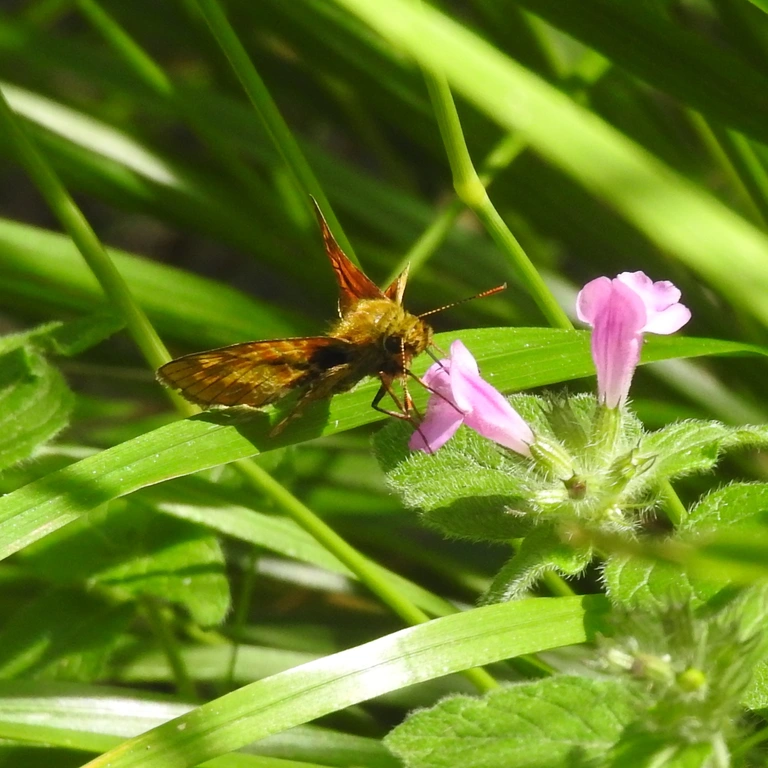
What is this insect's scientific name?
Ochlodes sylvanus (also Ochlodes venata)
